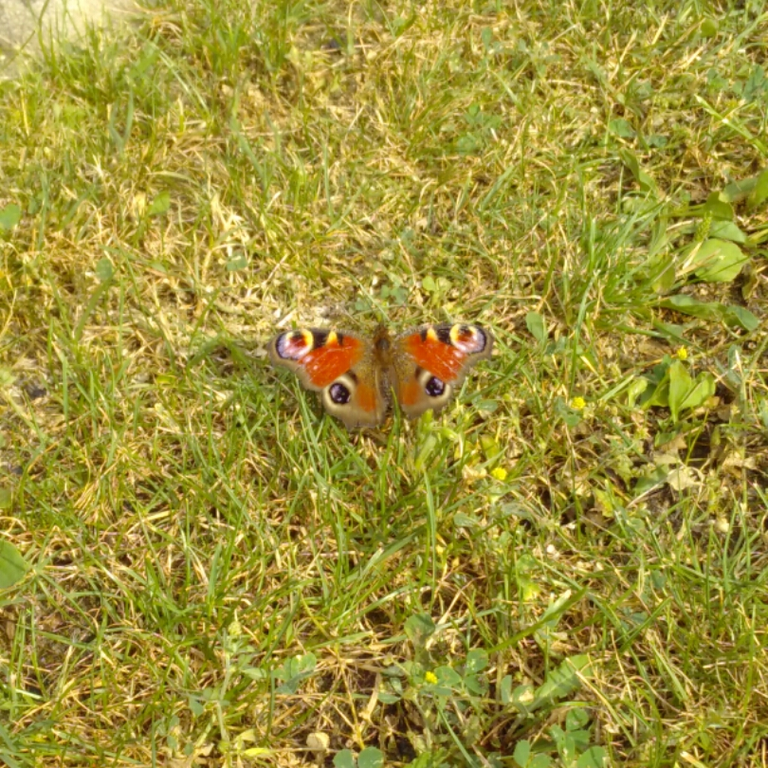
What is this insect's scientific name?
Aglais io
